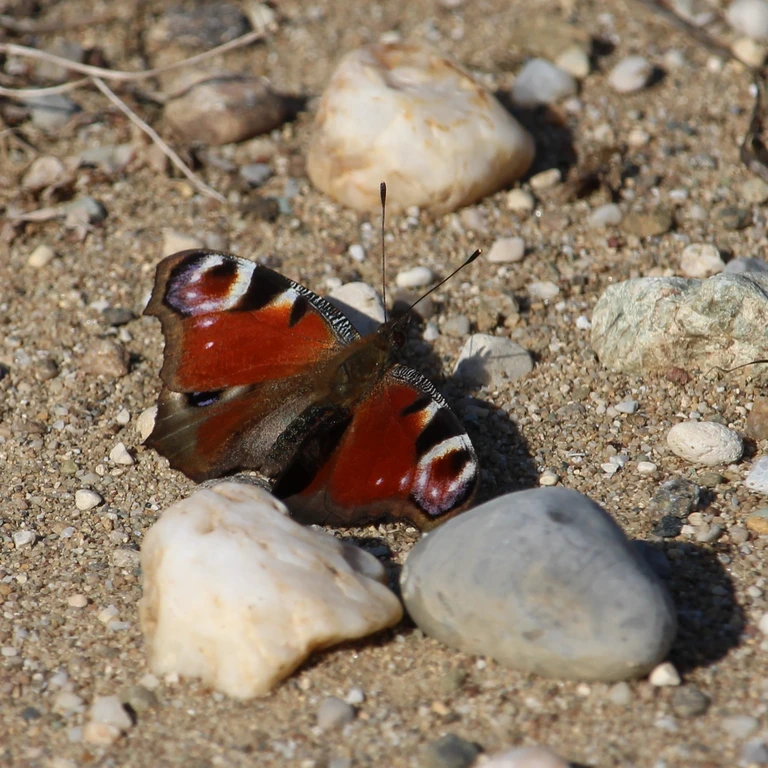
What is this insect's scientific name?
Aglais io
